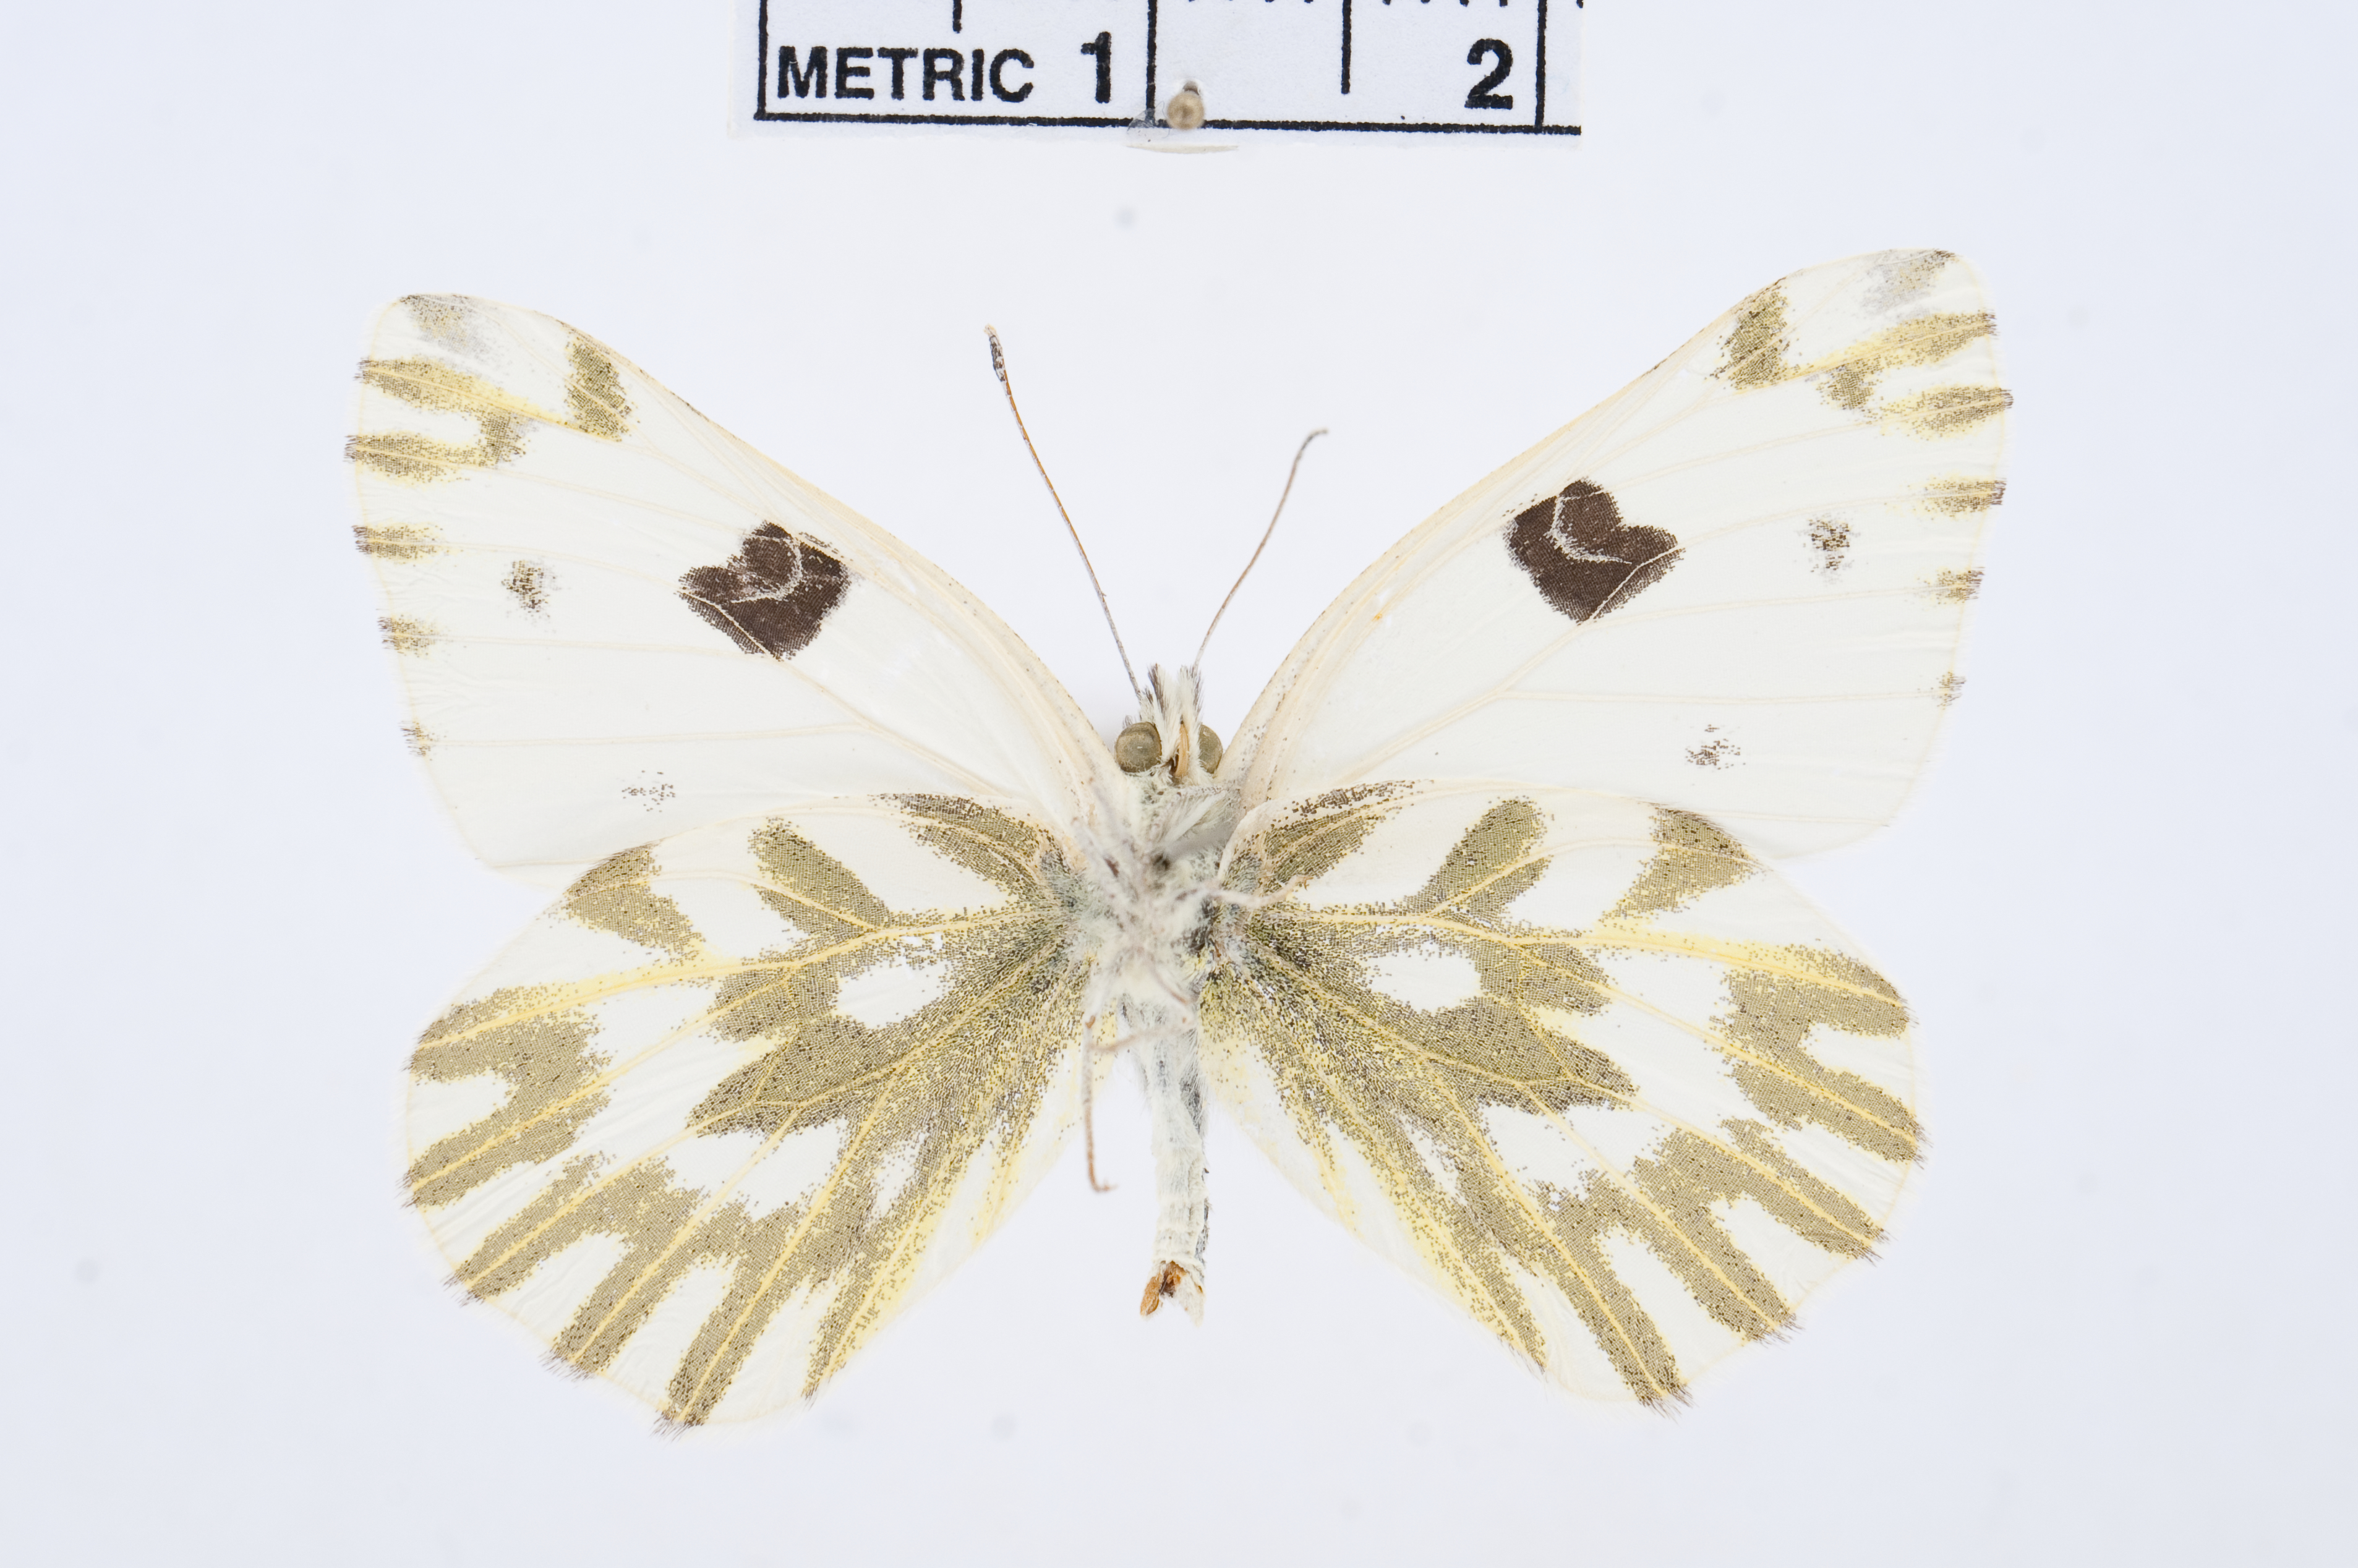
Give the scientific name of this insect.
Pontia beckerii
